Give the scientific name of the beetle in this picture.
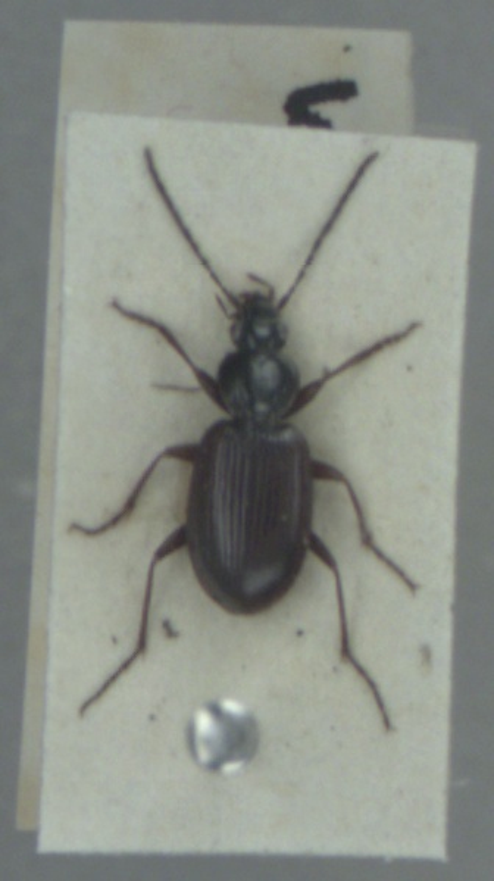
Agonum fuliginosum
